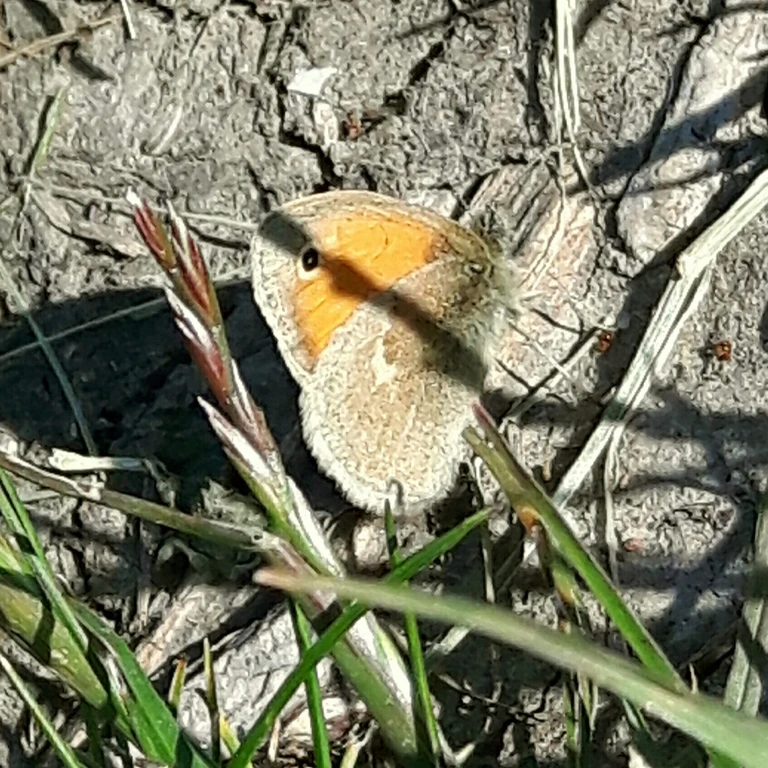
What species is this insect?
Coenonympha pamphilus
